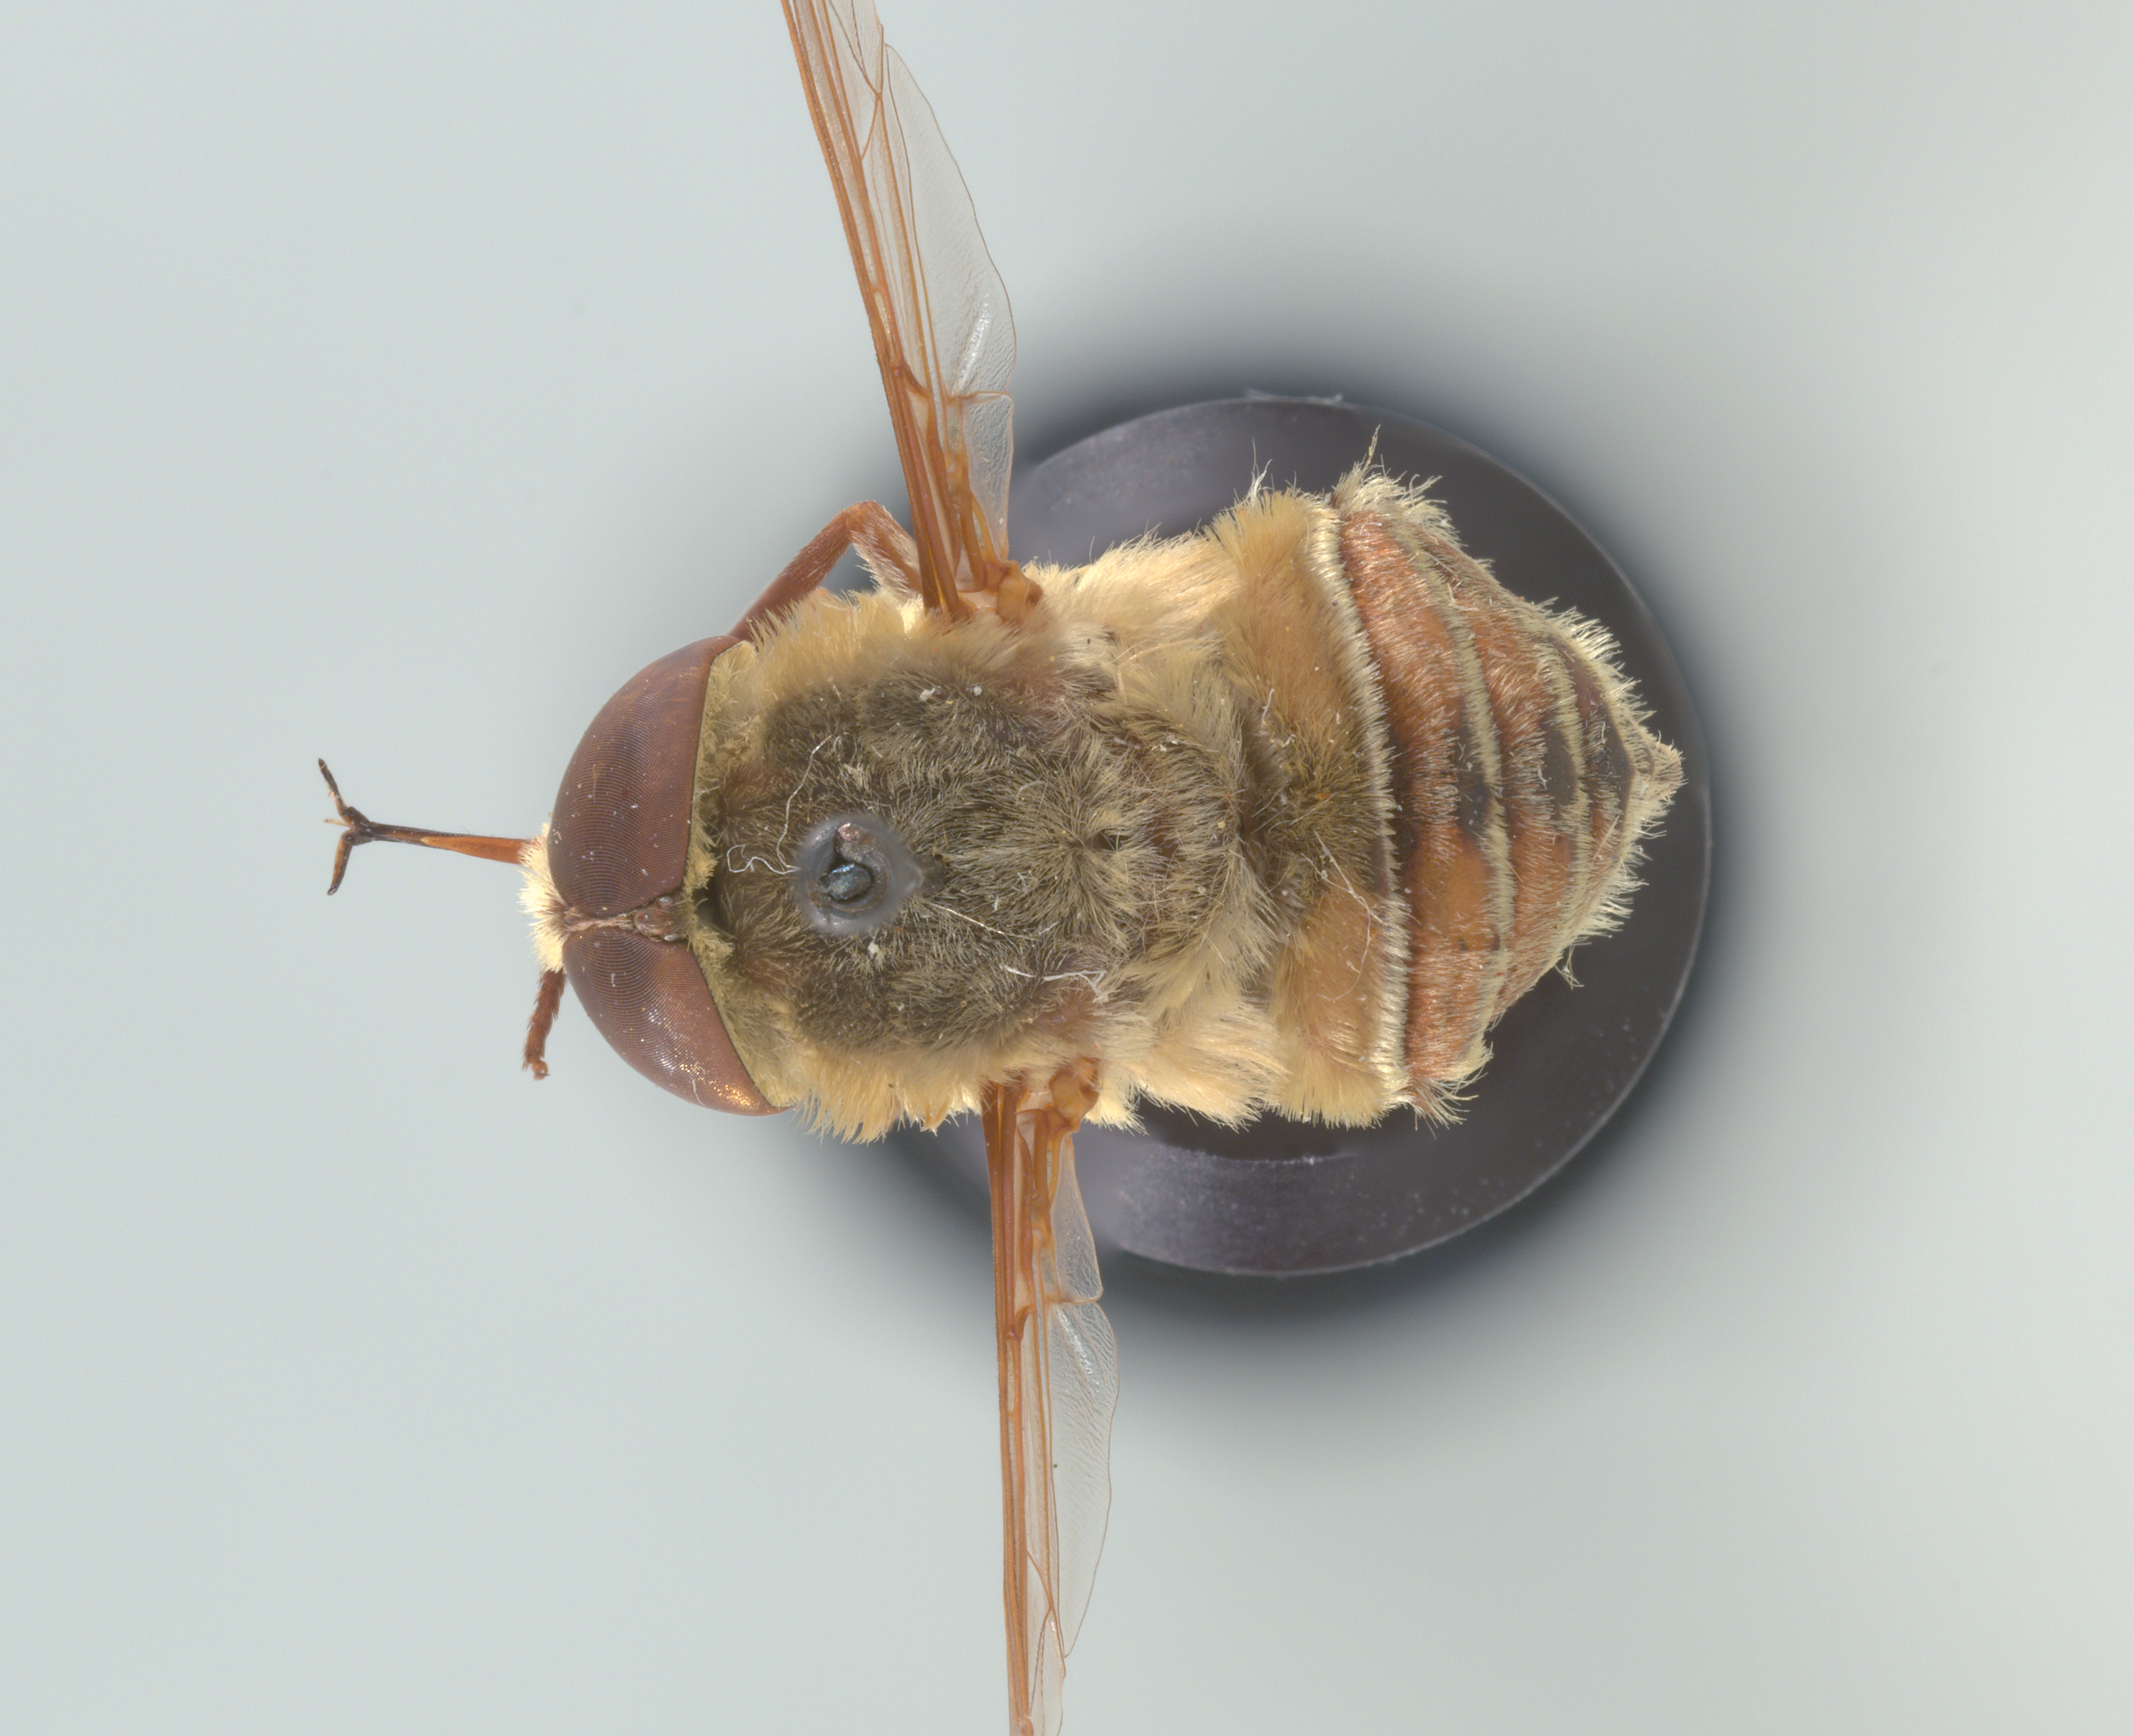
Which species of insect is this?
Neorhynchocephalus volaticus
